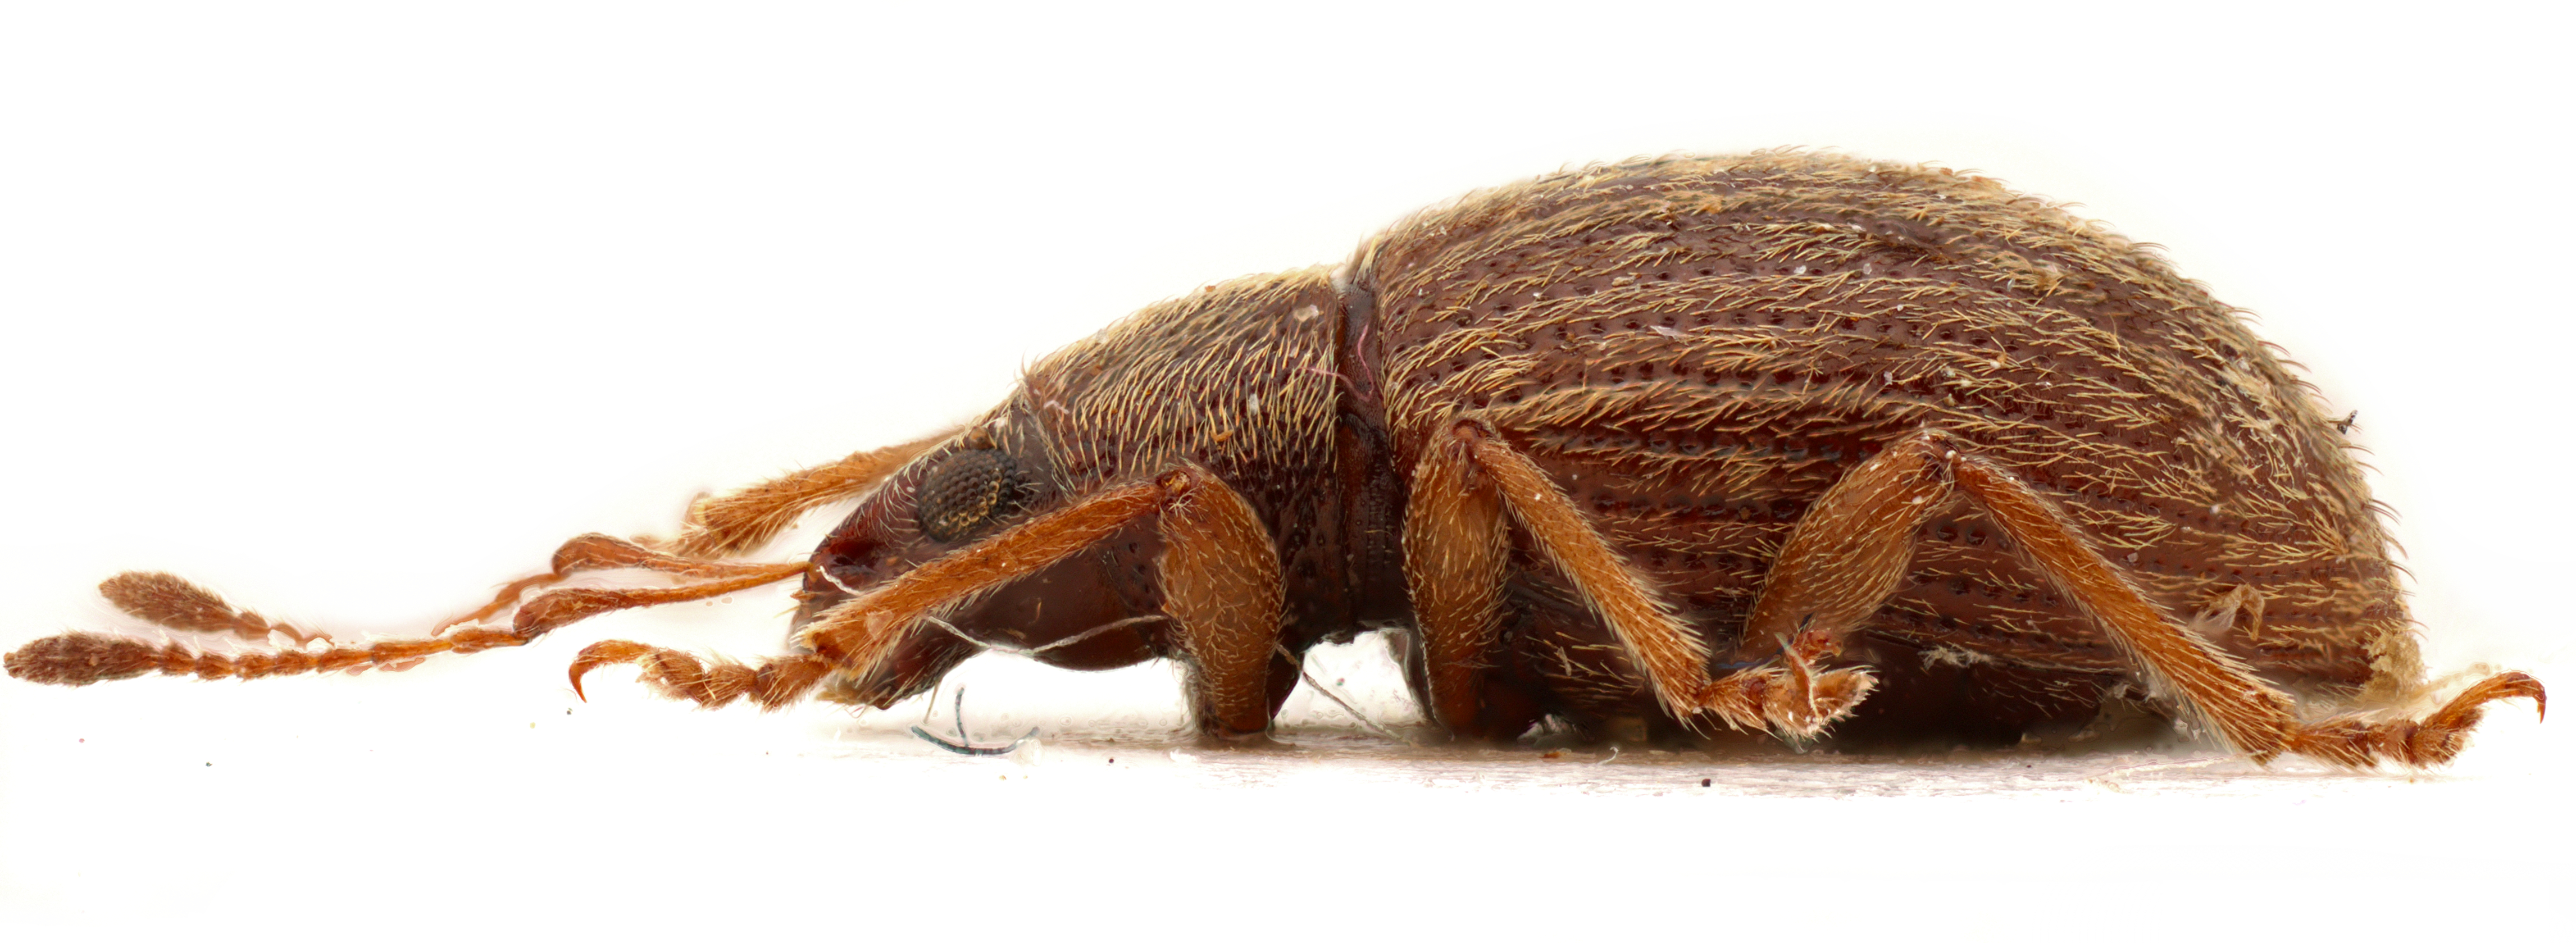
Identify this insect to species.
Laparocerus tessellatus
